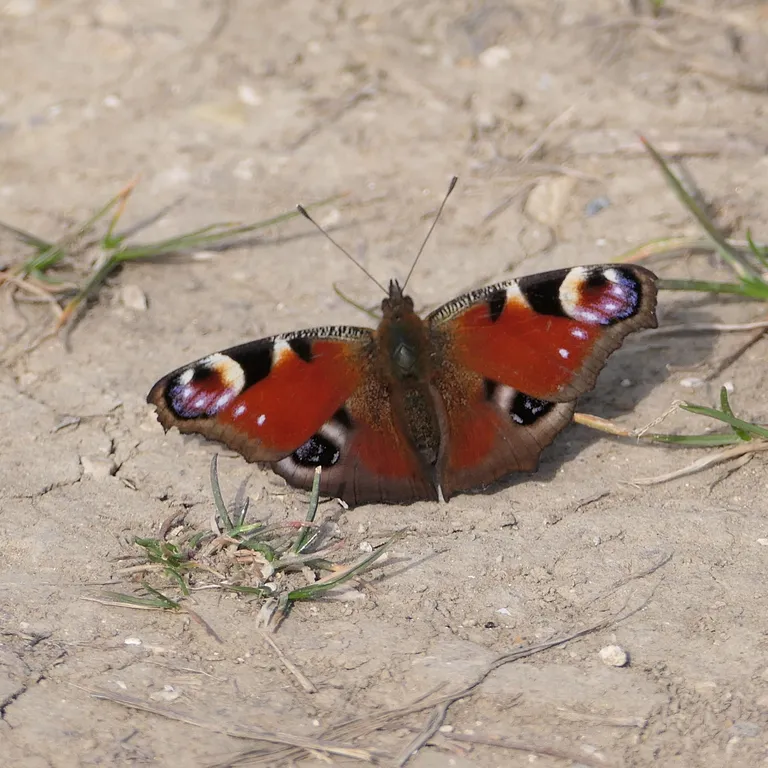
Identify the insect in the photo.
Aglais io
